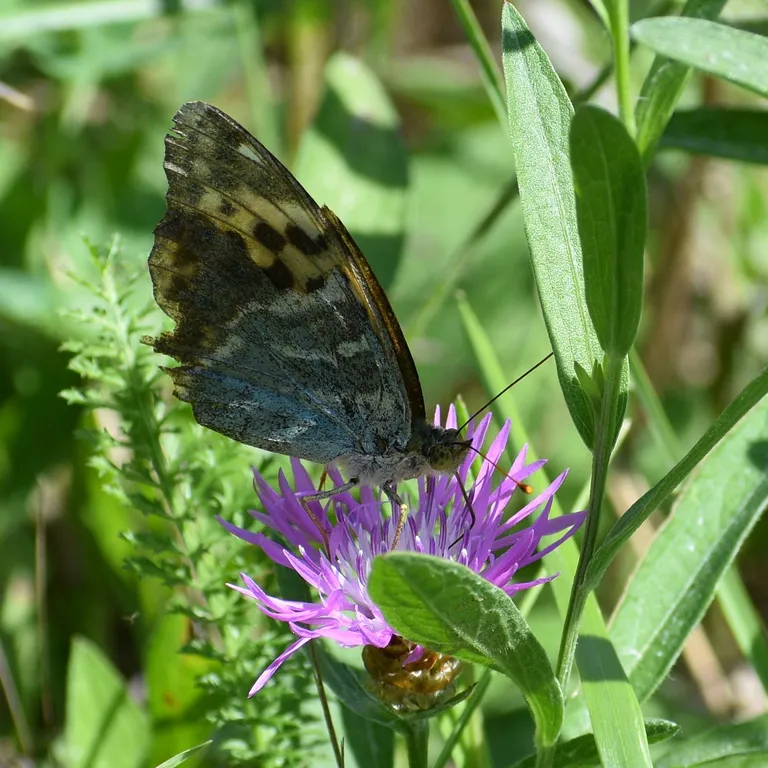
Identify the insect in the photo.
Argynnis paphia
